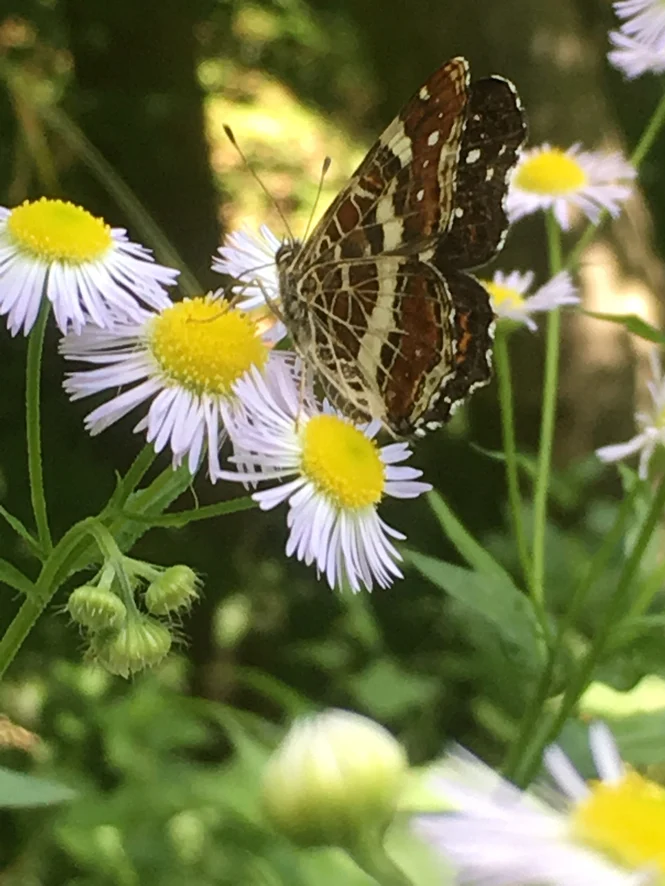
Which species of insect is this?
Araschnia levana
